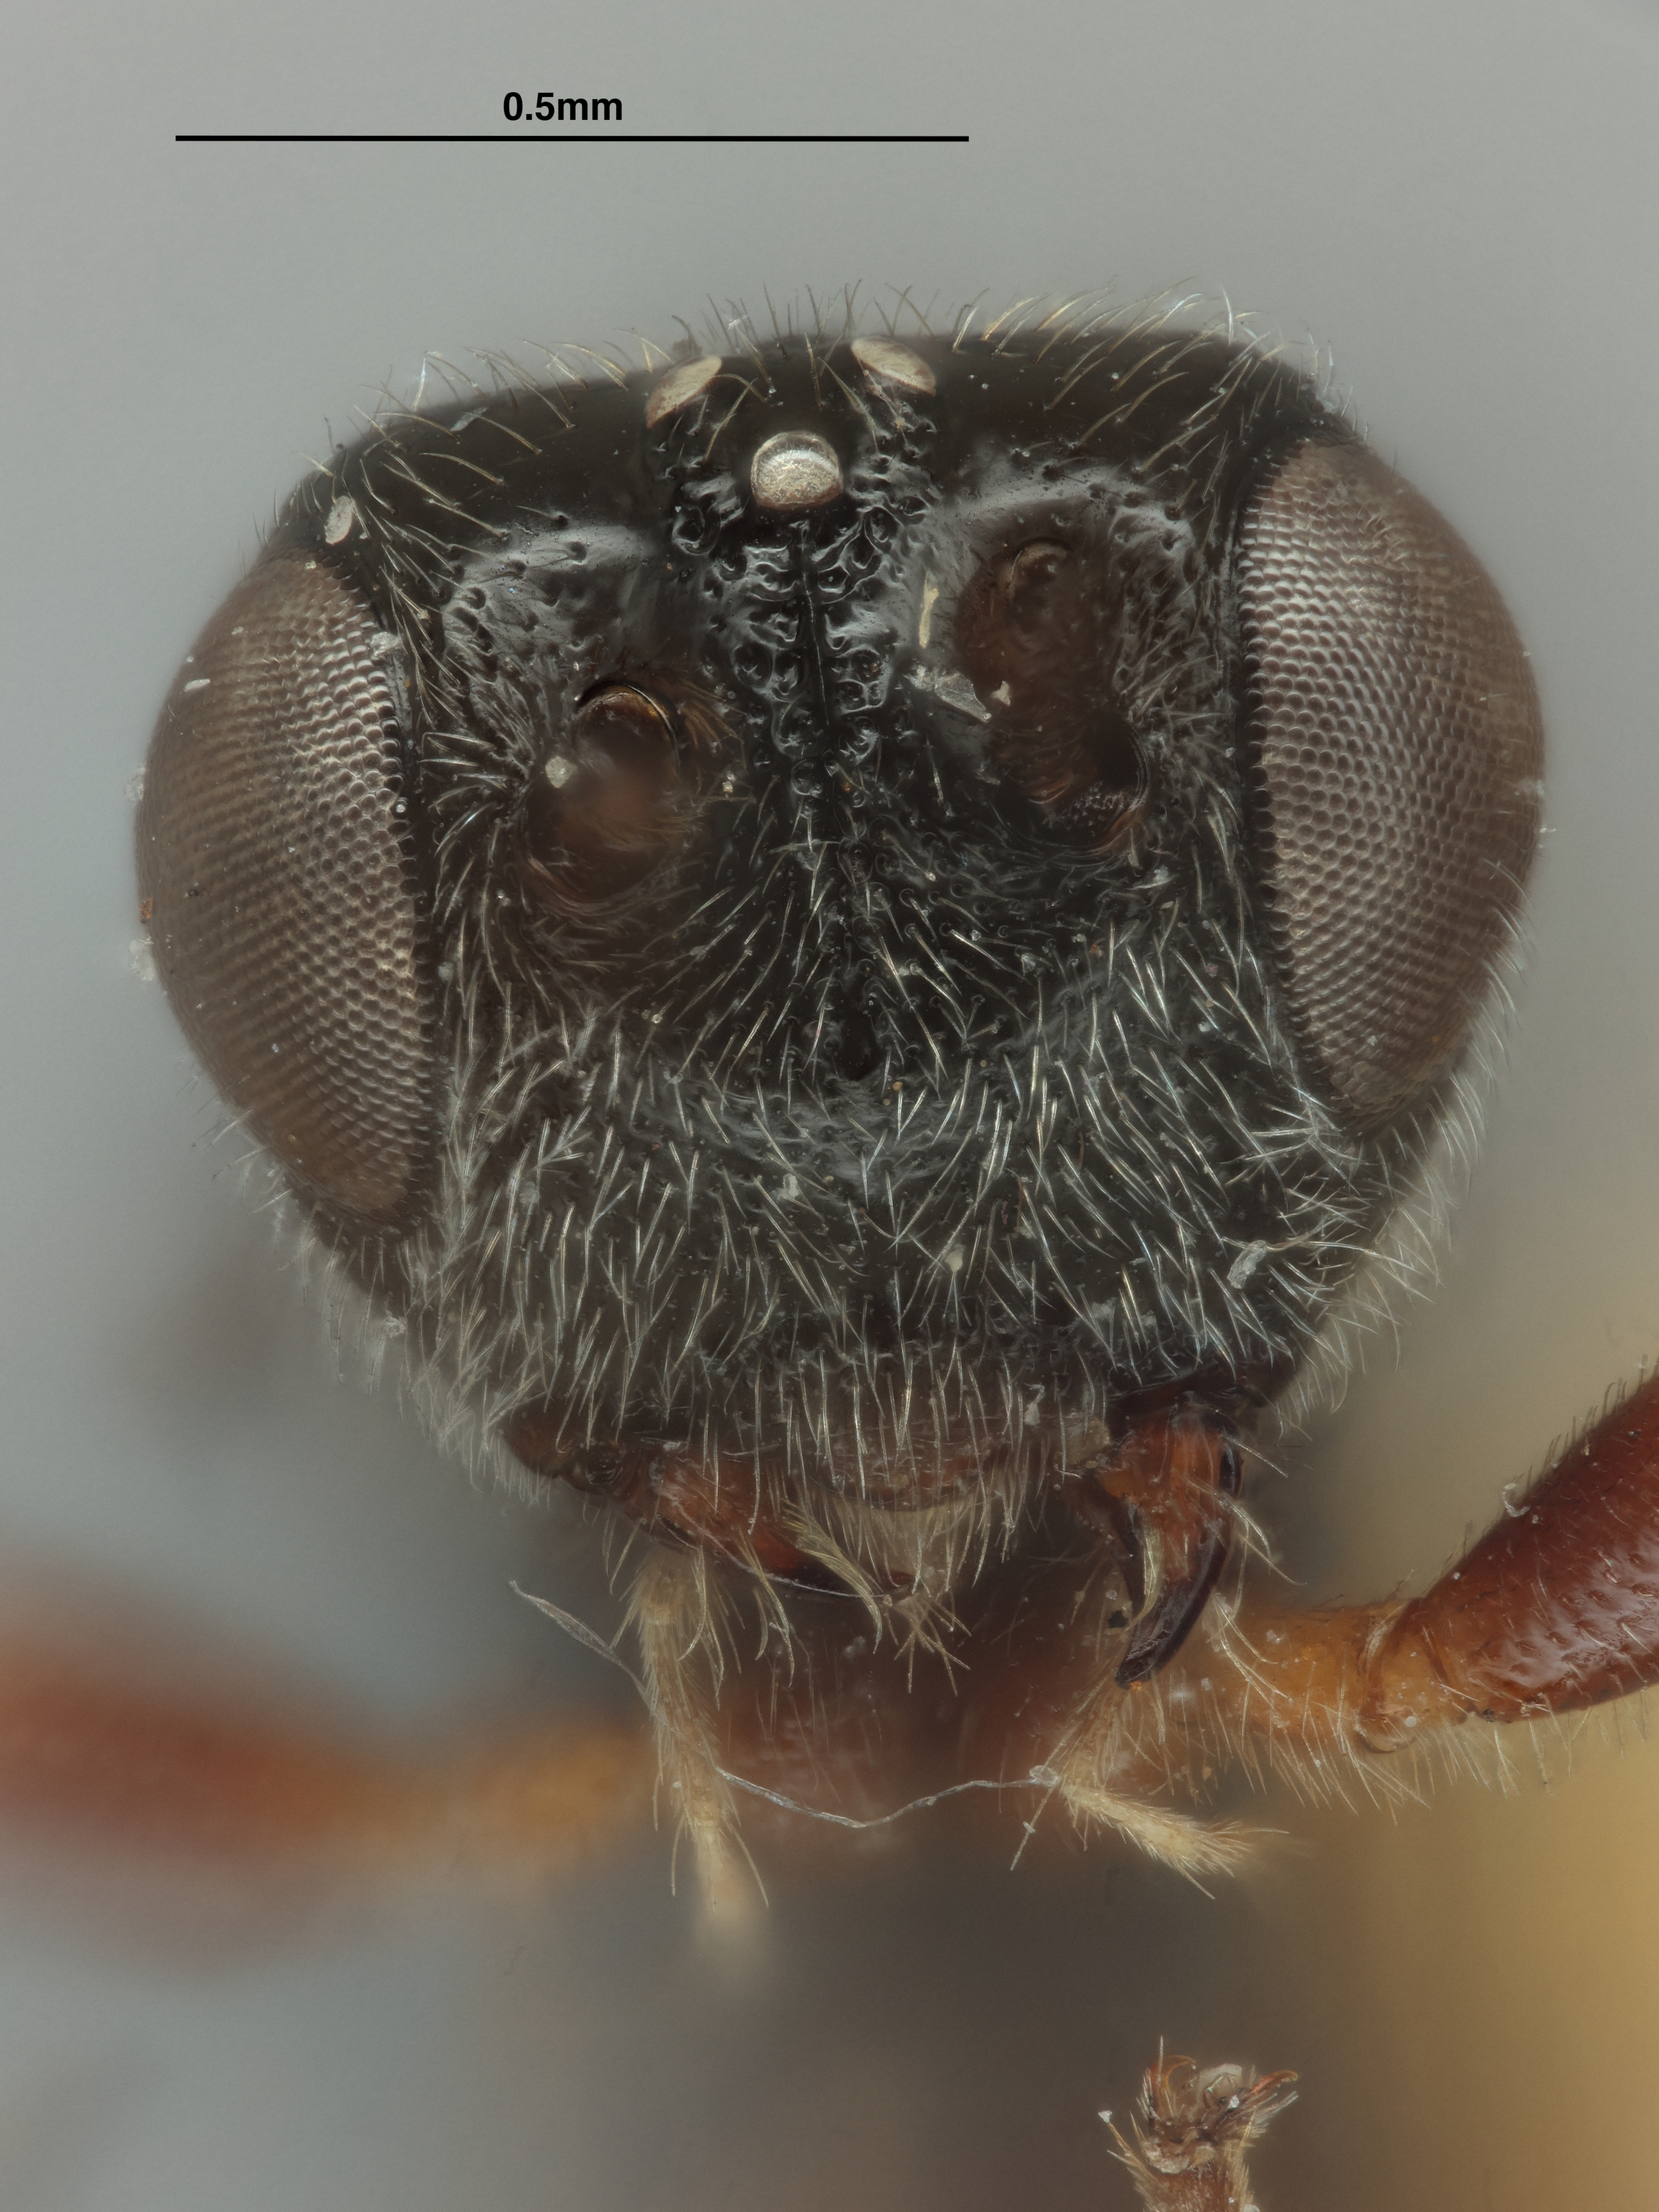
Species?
Urosigalphus cauius
